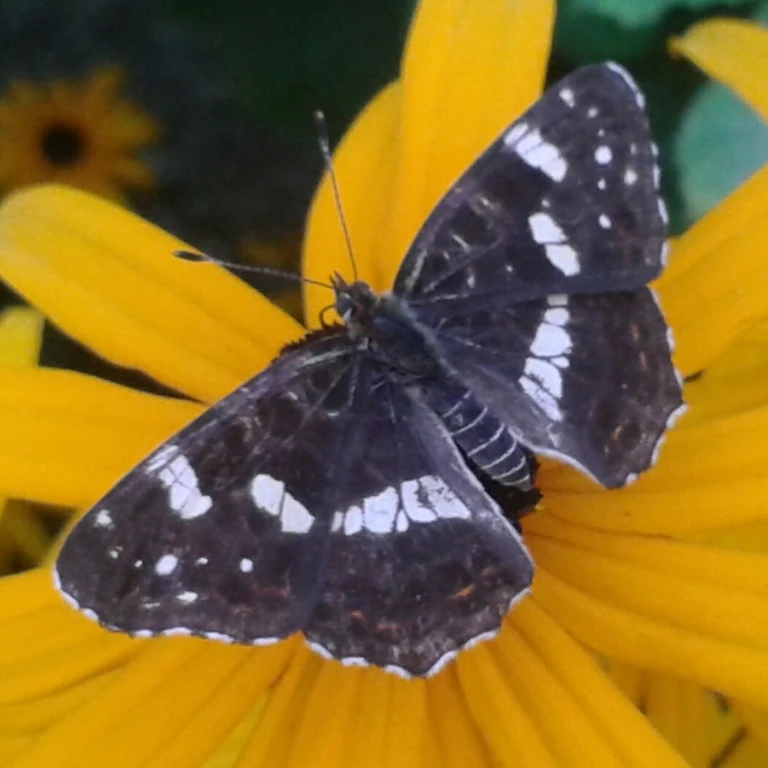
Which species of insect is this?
Araschnia levana
